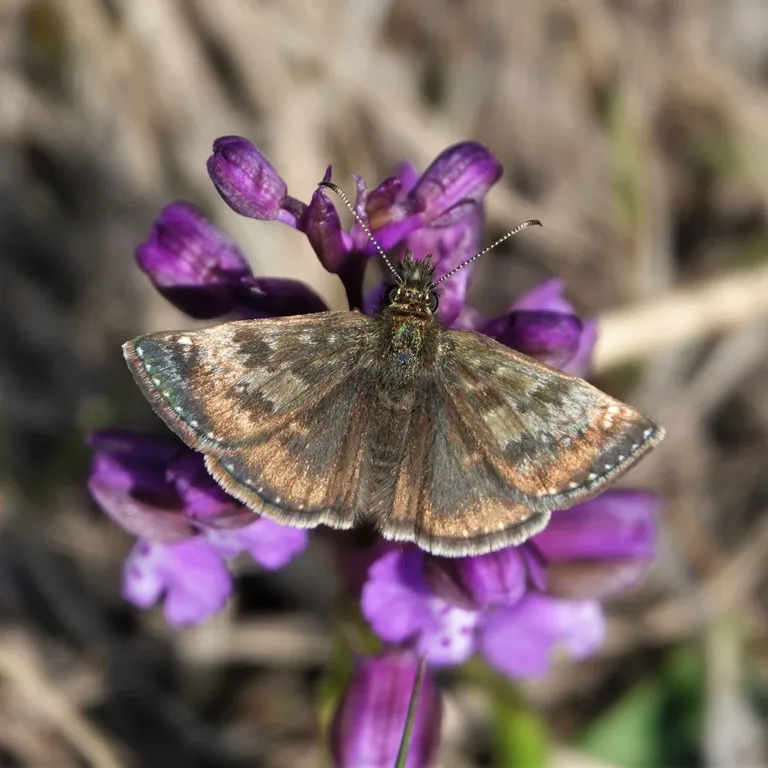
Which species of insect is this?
Erynnis tages
